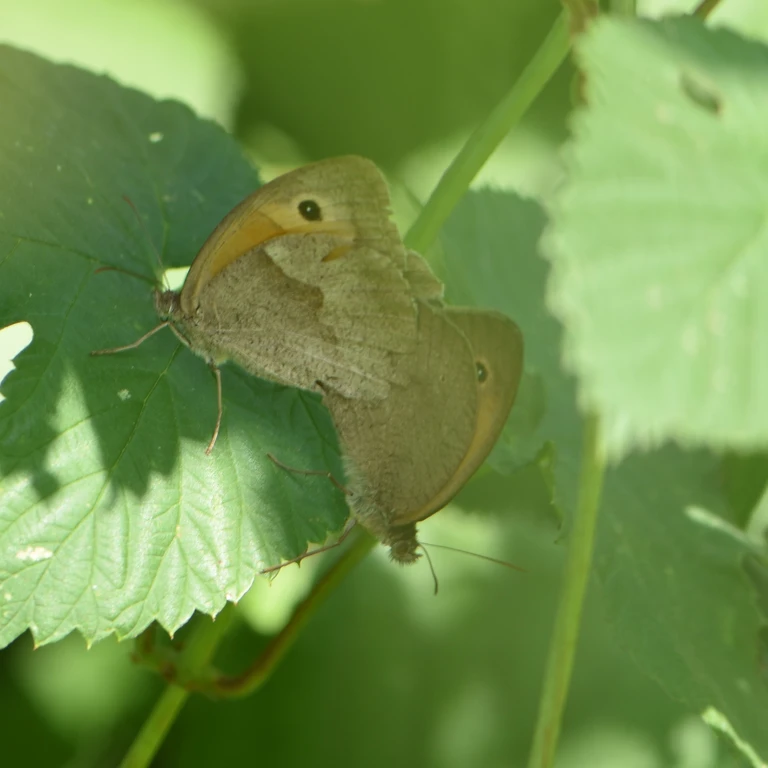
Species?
Maniola jurtina
